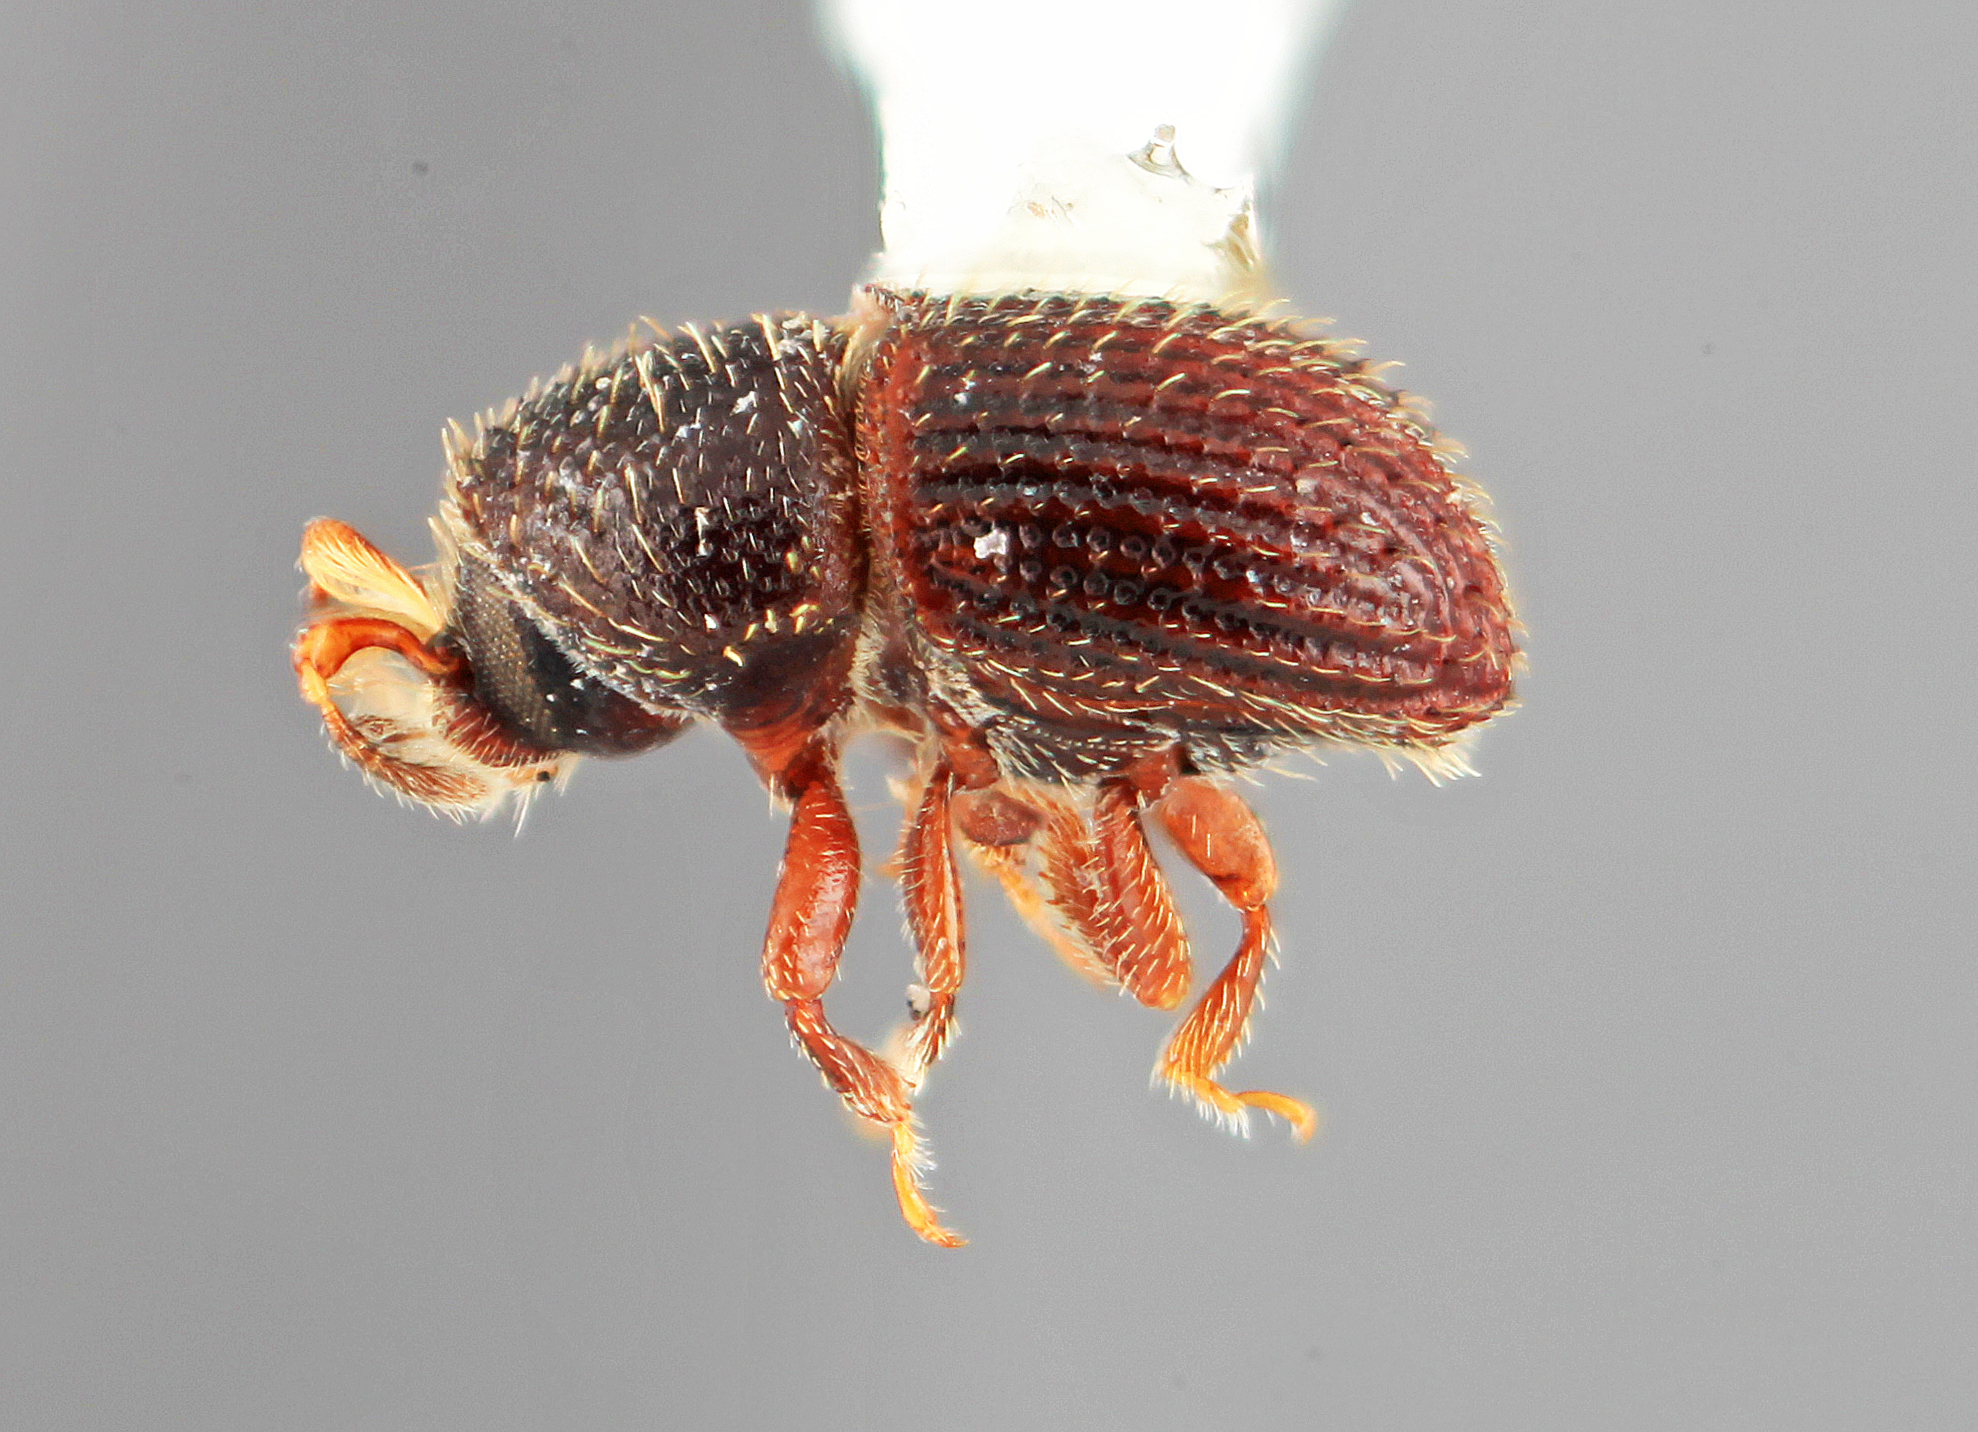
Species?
Phloeotribus minor
